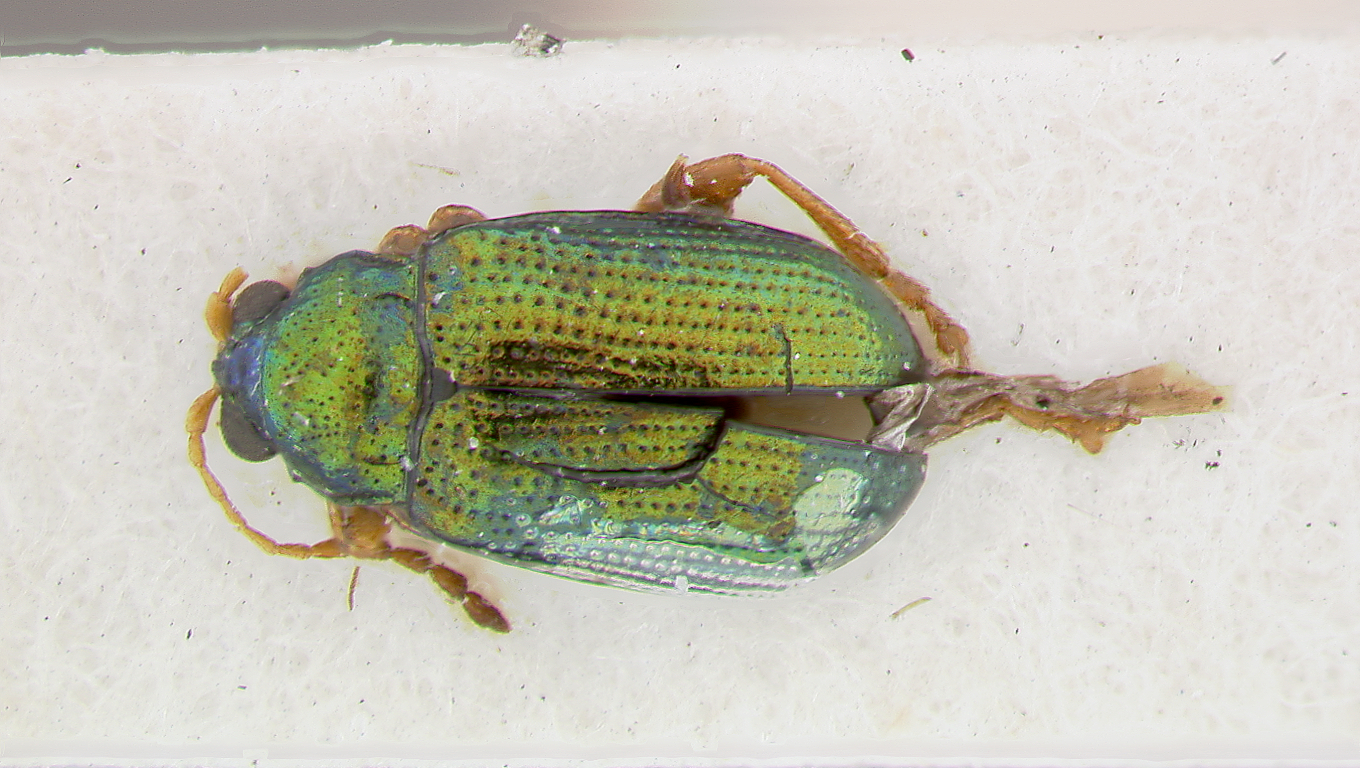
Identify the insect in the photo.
Chalcoides chittendeni
